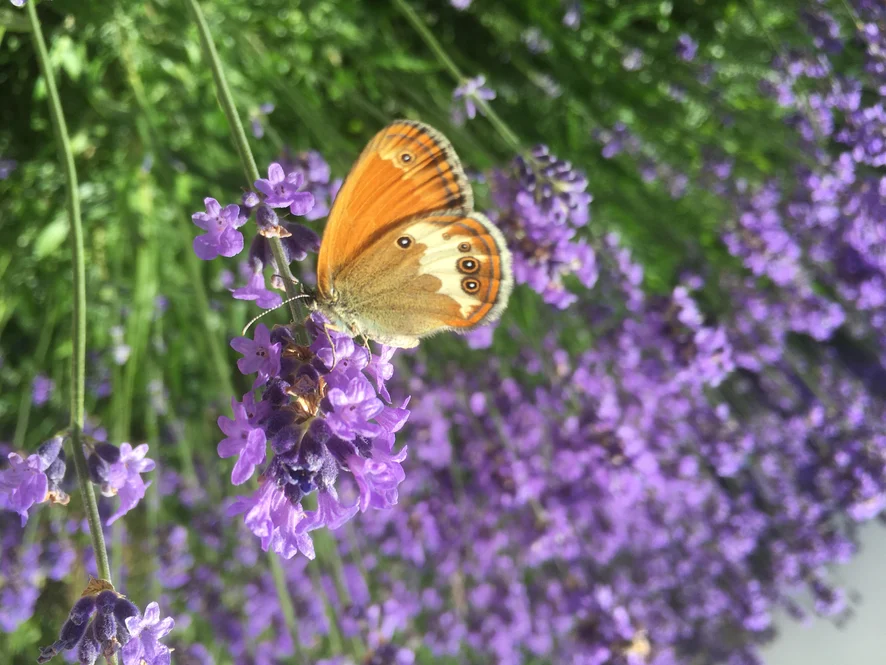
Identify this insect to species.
Coenonympha arcania
